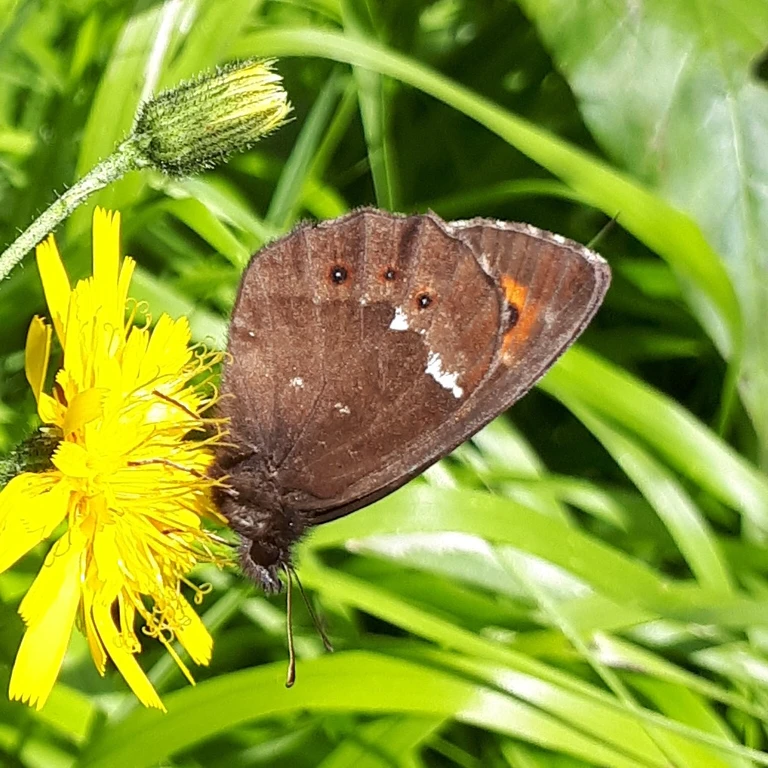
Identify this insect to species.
Erebia ligea
